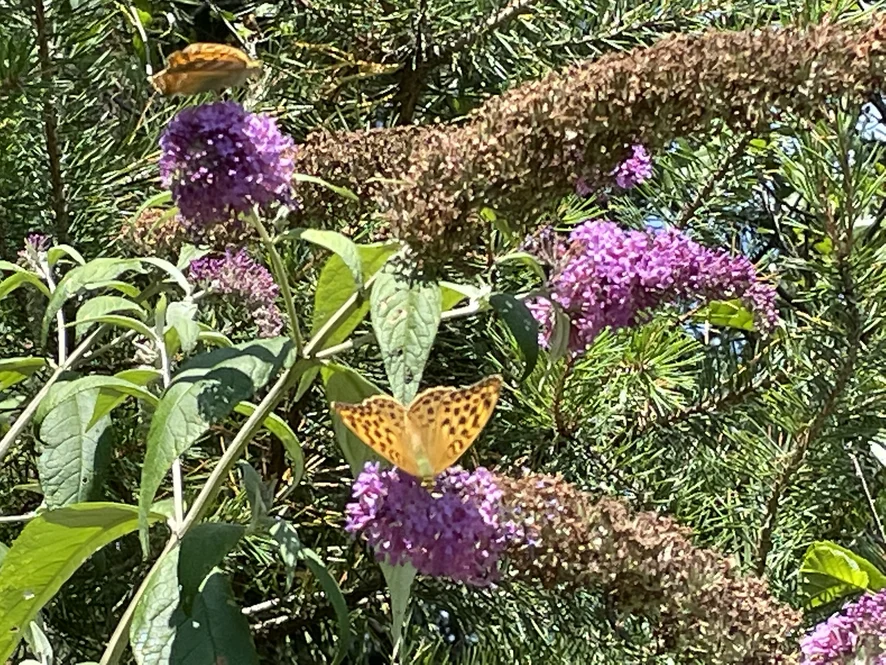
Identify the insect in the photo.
Argynnis paphia
